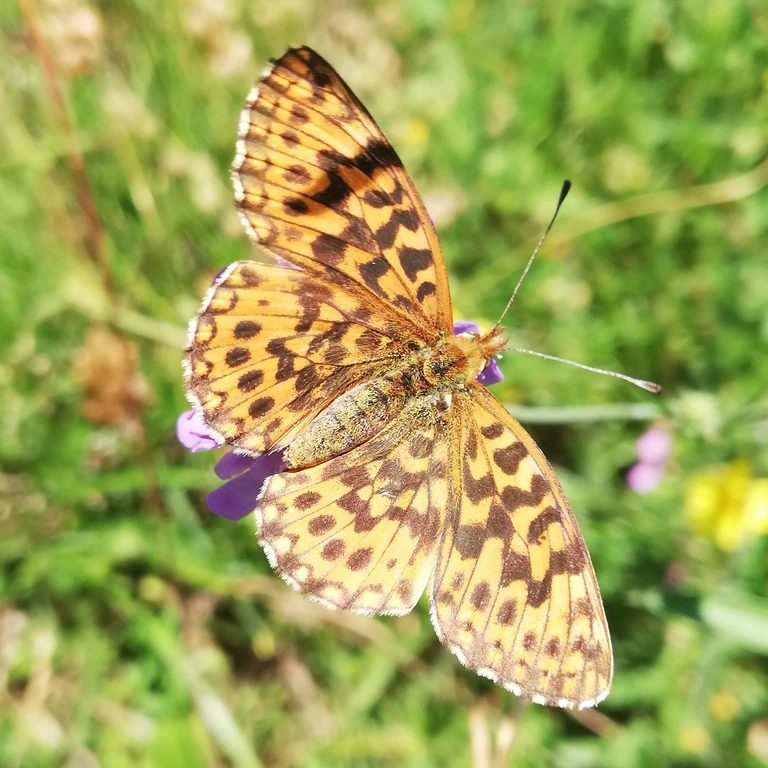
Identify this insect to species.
Boloria dia
